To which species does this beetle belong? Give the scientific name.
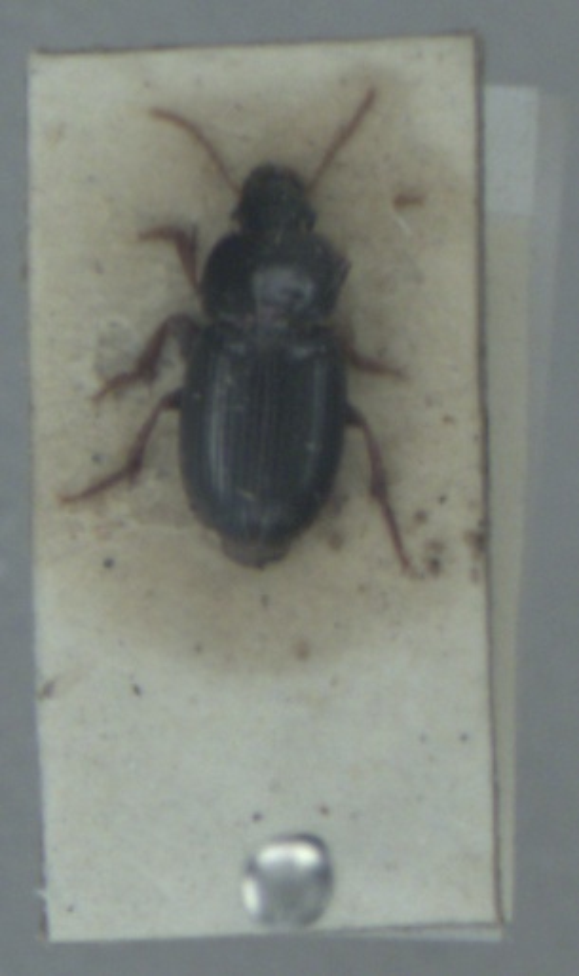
Harpalus pumilus
